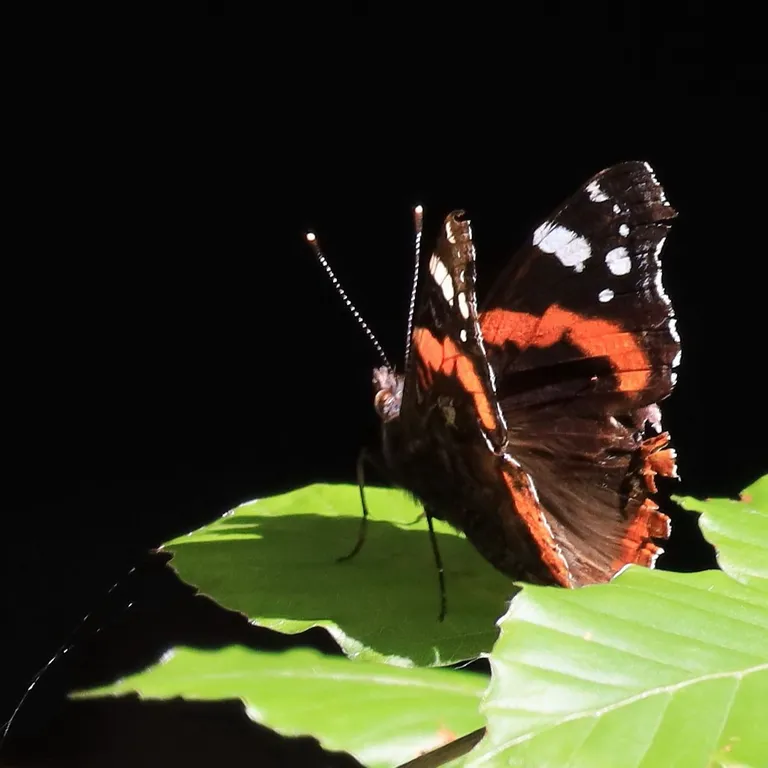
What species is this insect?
Vanessa atalanta
